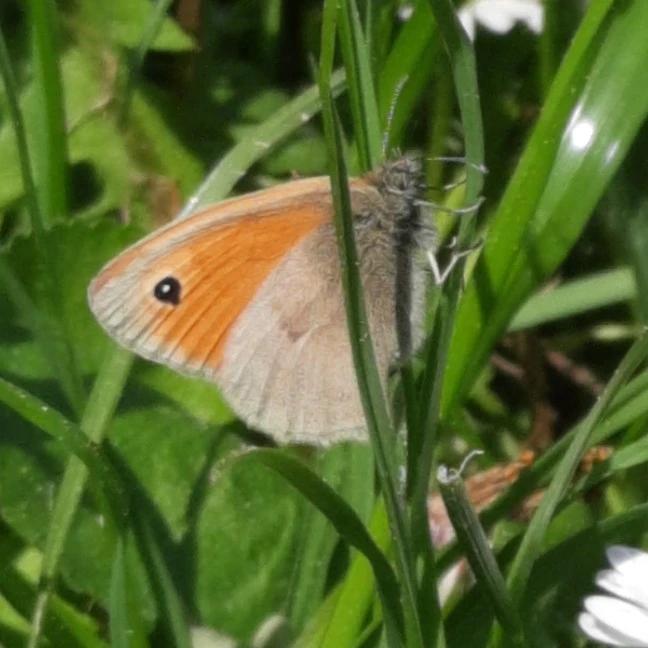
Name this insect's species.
Coenonympha pamphilus
